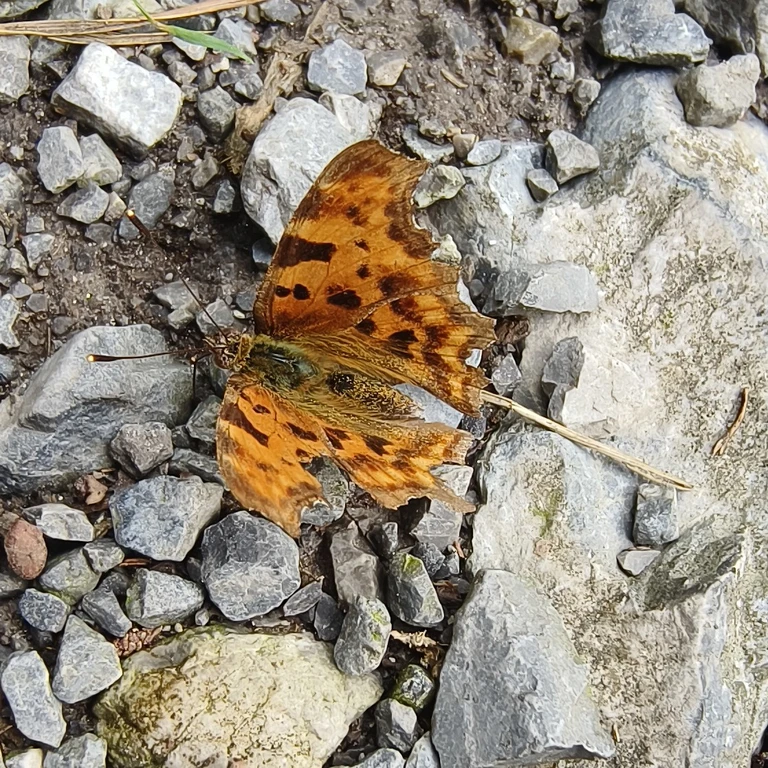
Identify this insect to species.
Polygonia c-album
